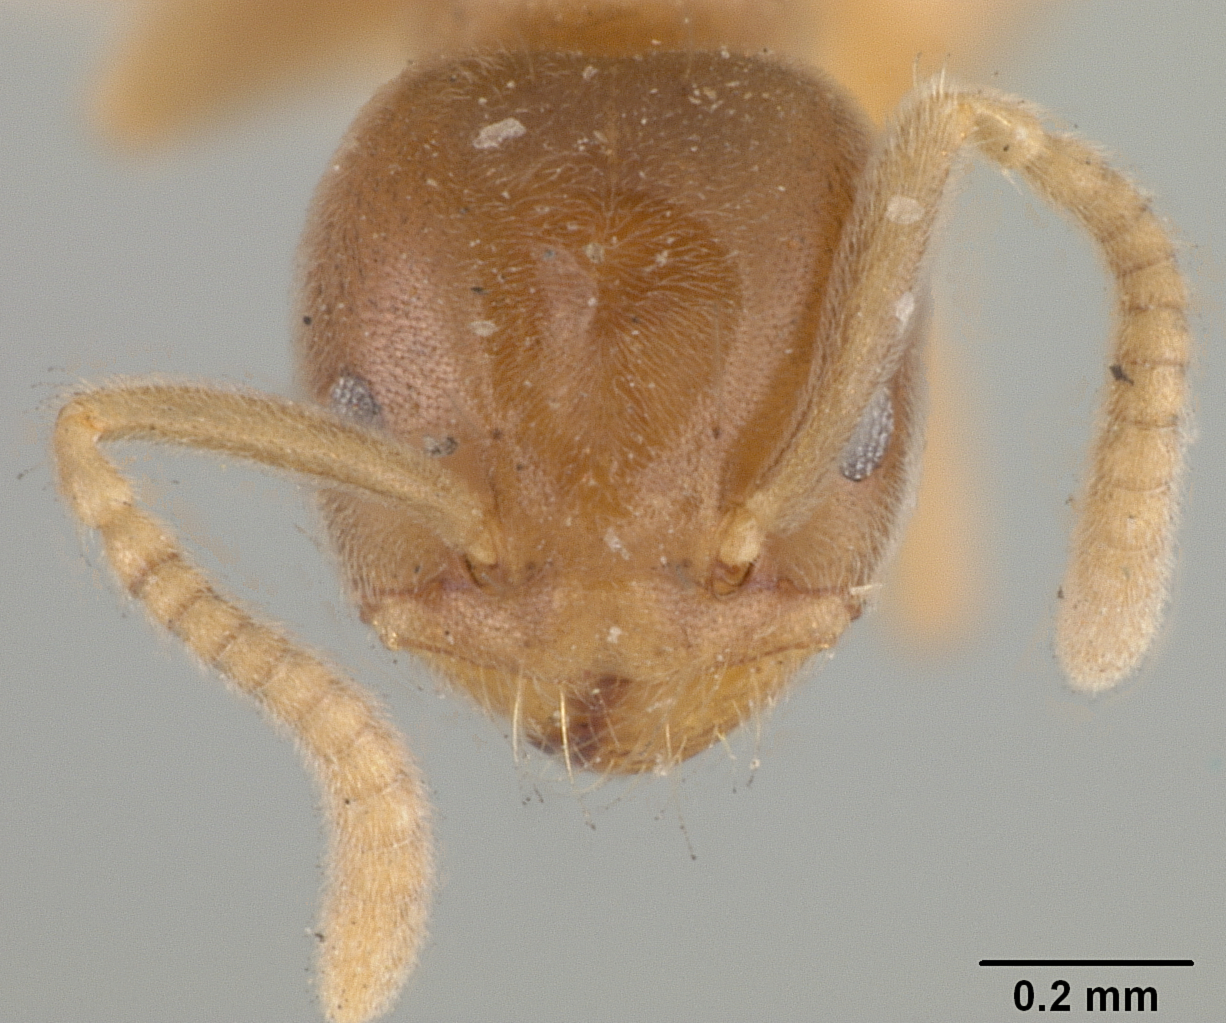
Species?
Bothriomyrmex wroughtonii
